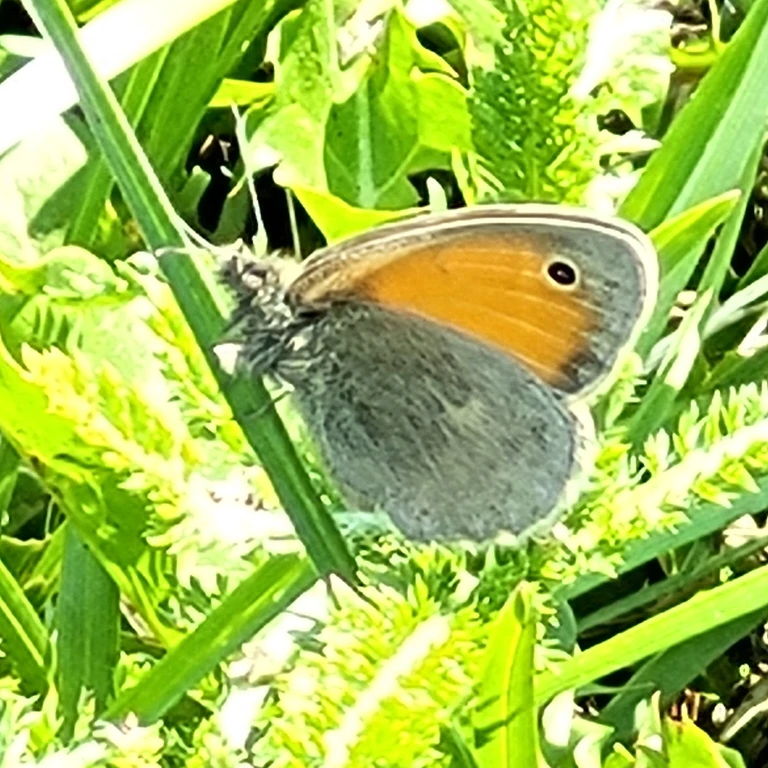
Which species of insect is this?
Coenonympha pamphilus
